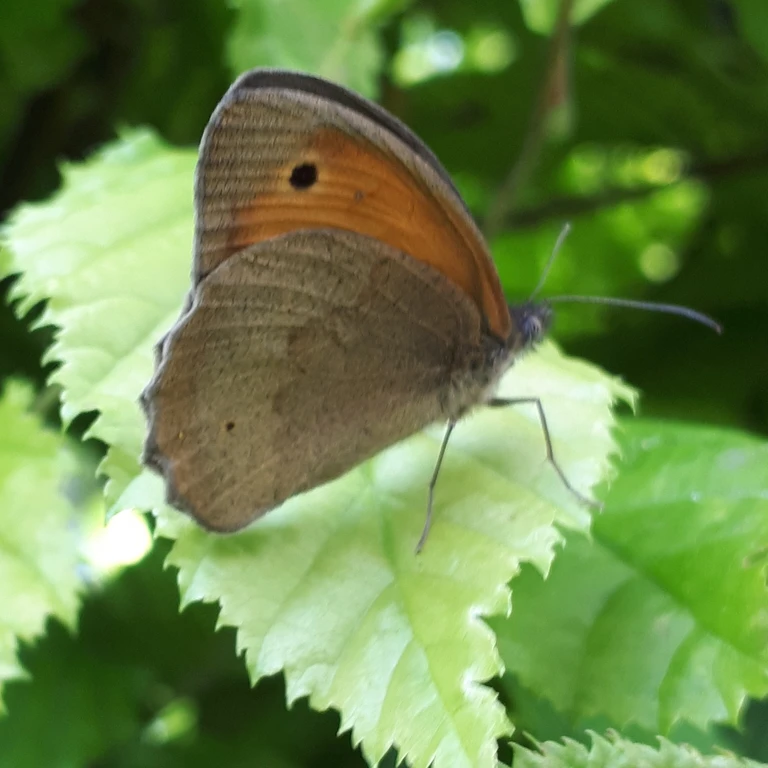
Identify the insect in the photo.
Maniola jurtina
